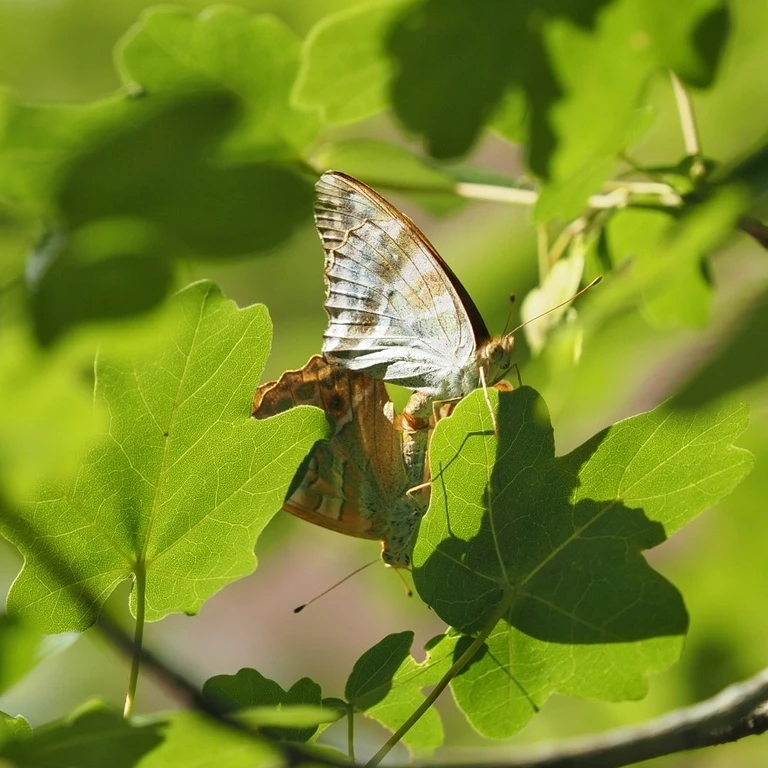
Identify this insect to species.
Argynnis paphia
